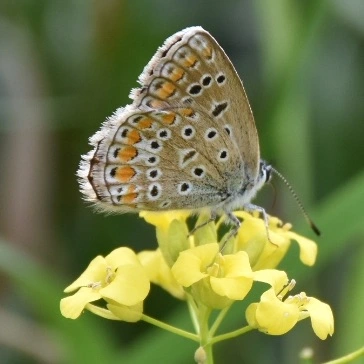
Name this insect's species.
Polyommatus icarus
